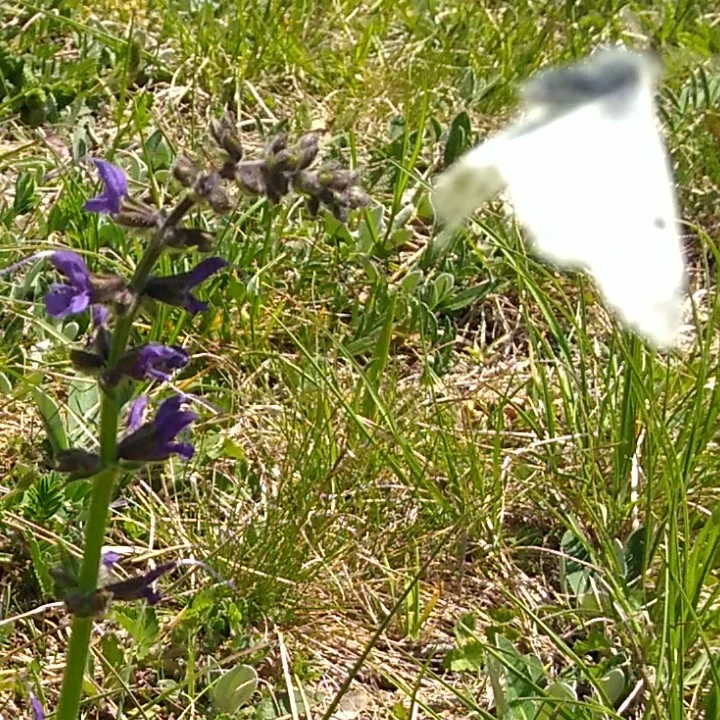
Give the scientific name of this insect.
Anthocharis cardamines
